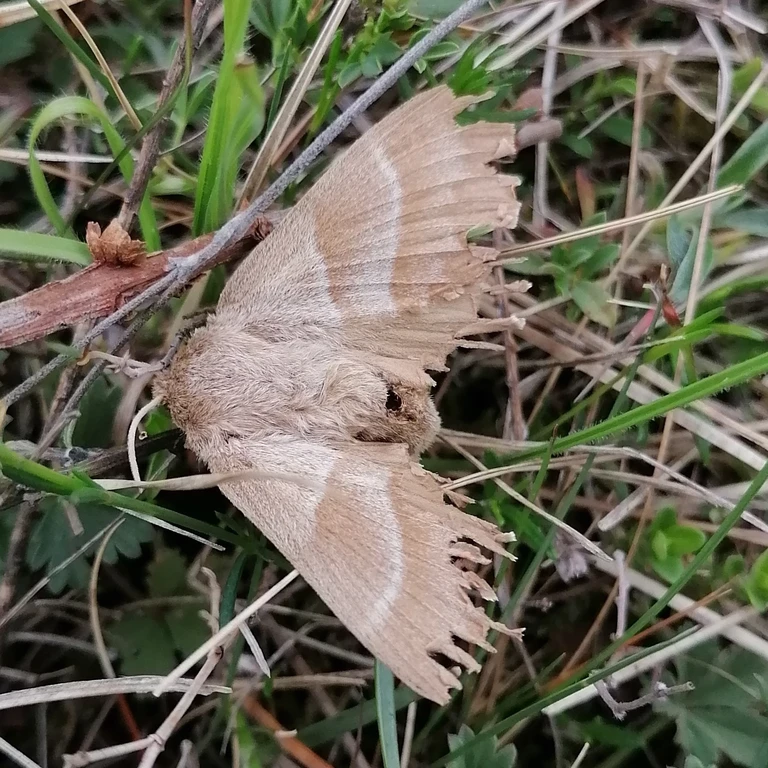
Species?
Macrothylacia rubi
